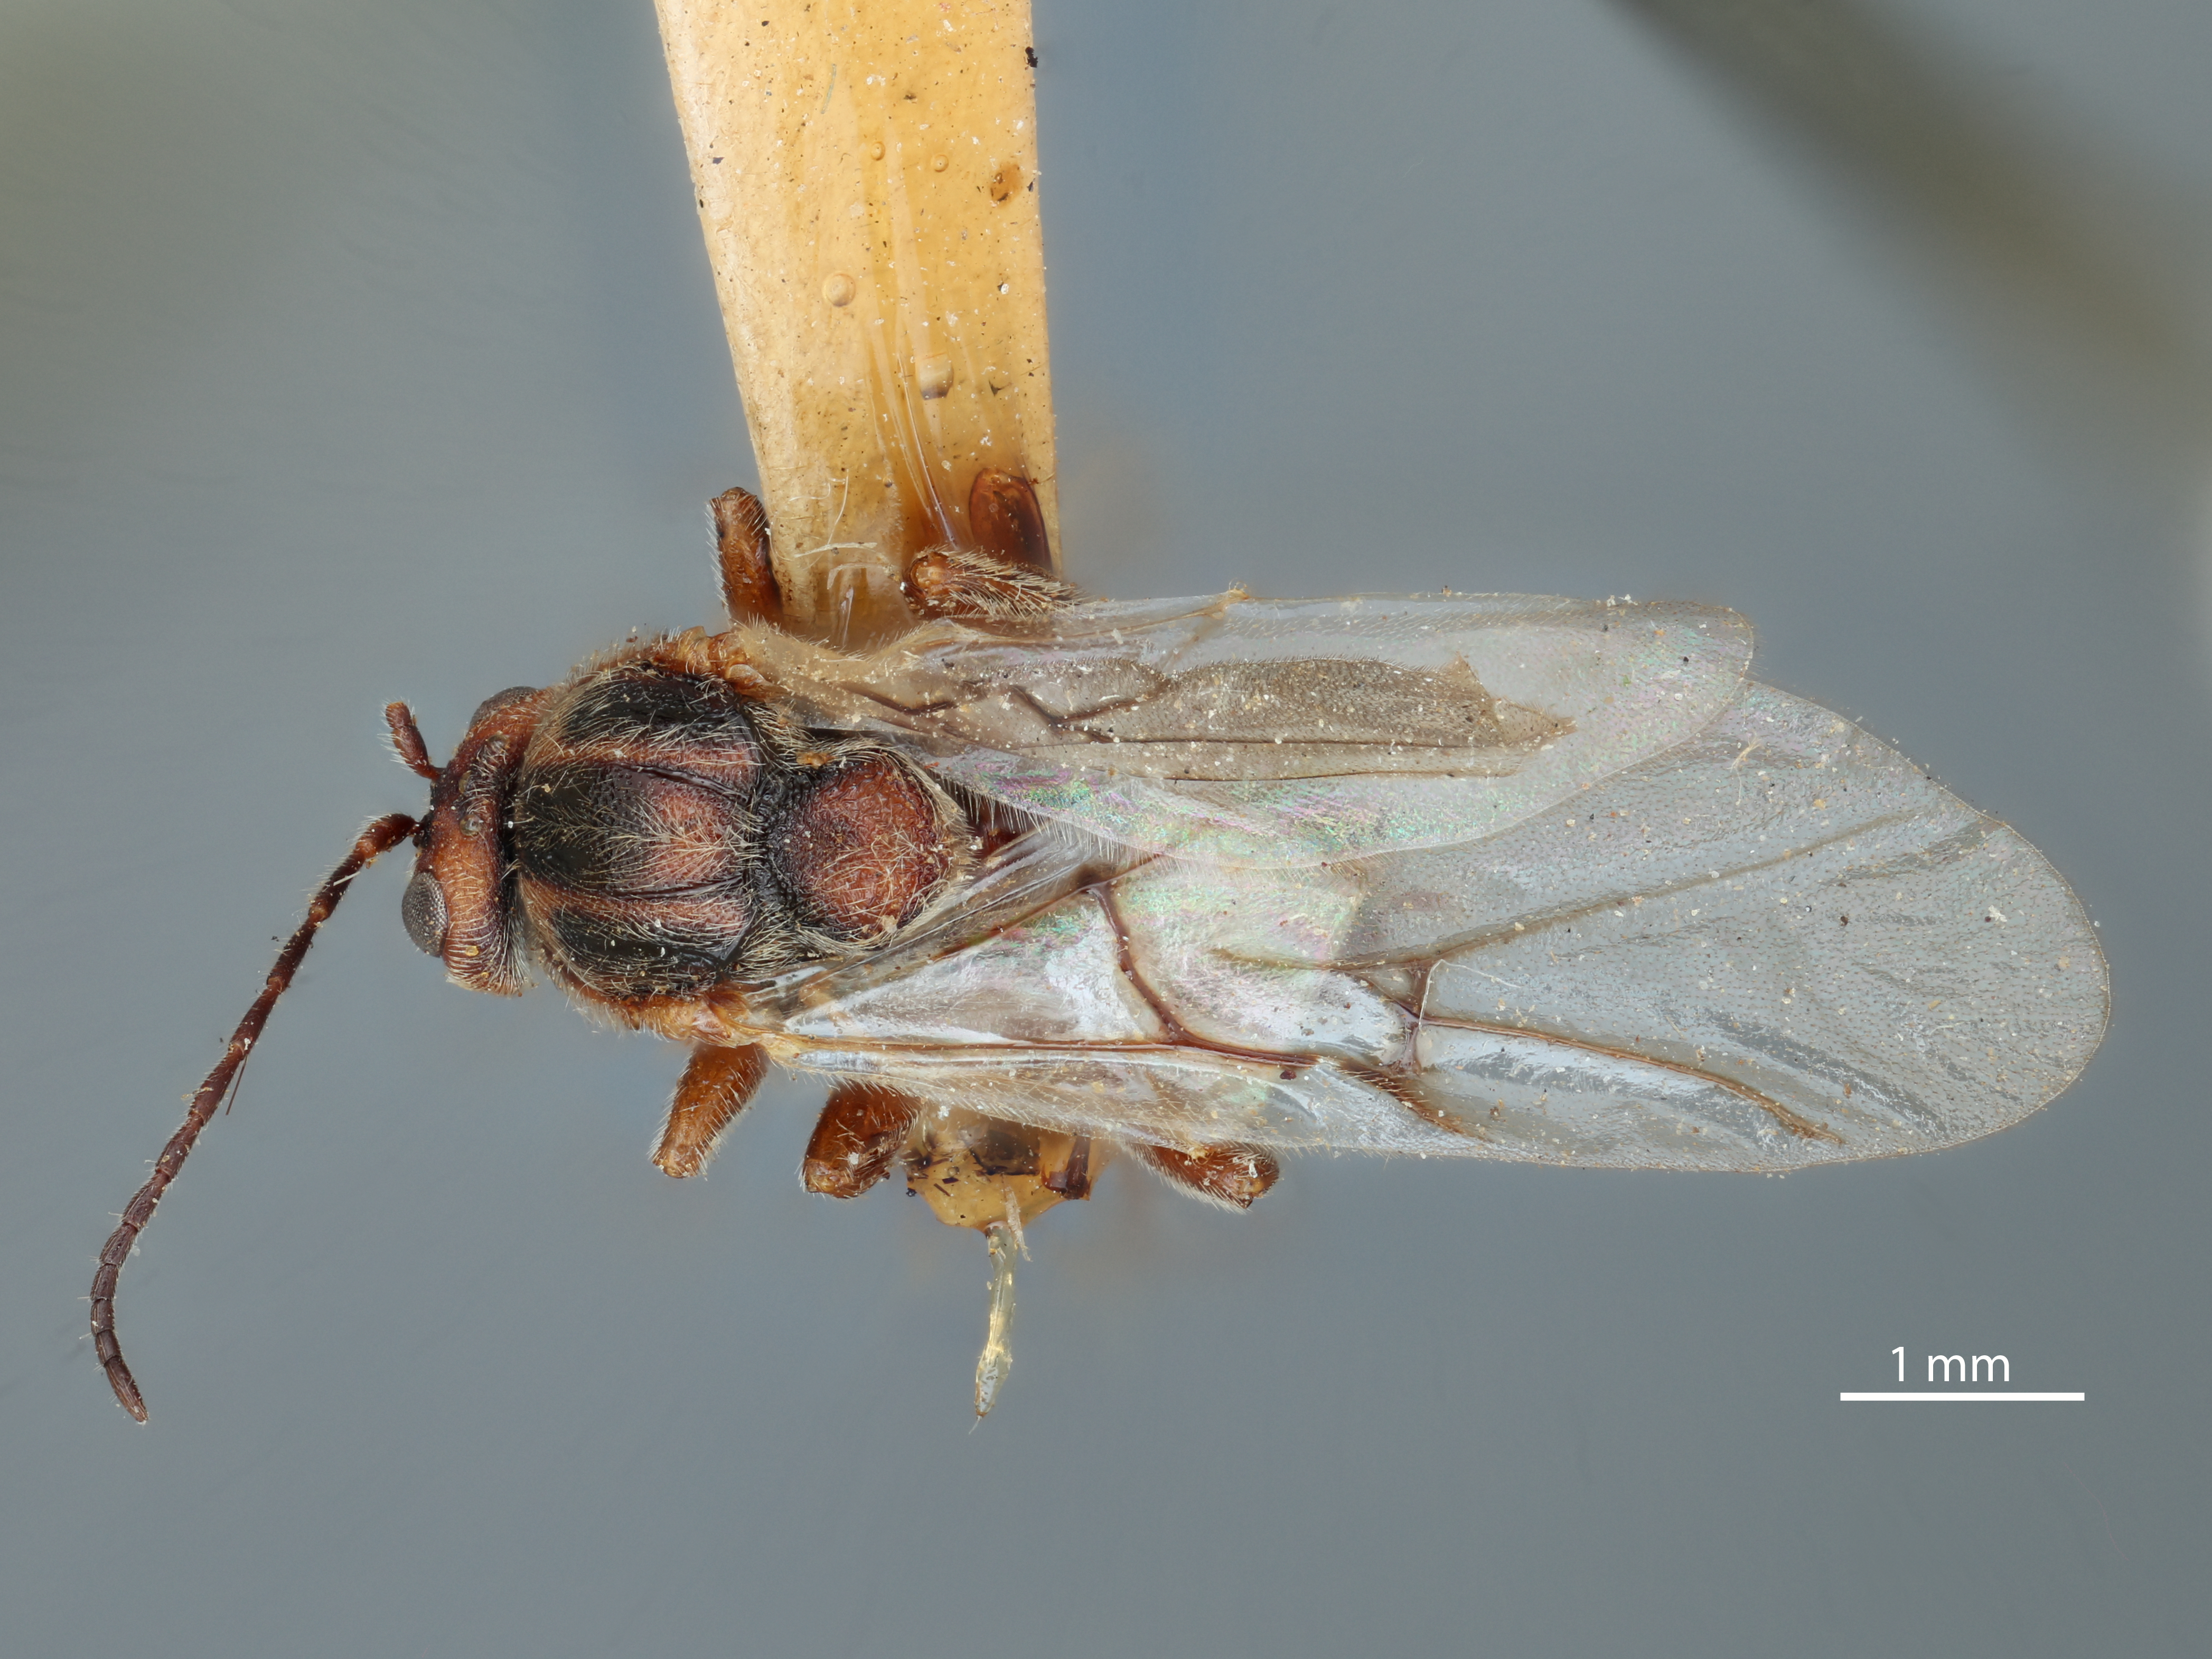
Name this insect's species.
Holcaspis bassetti
